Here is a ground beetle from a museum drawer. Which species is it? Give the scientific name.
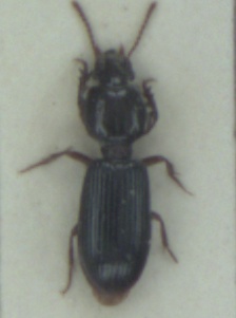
Clivina fossor
